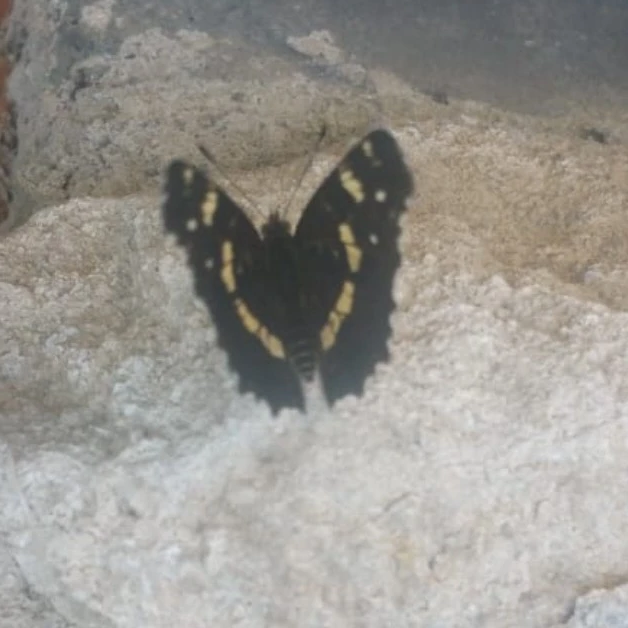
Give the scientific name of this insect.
Araschnia levana
